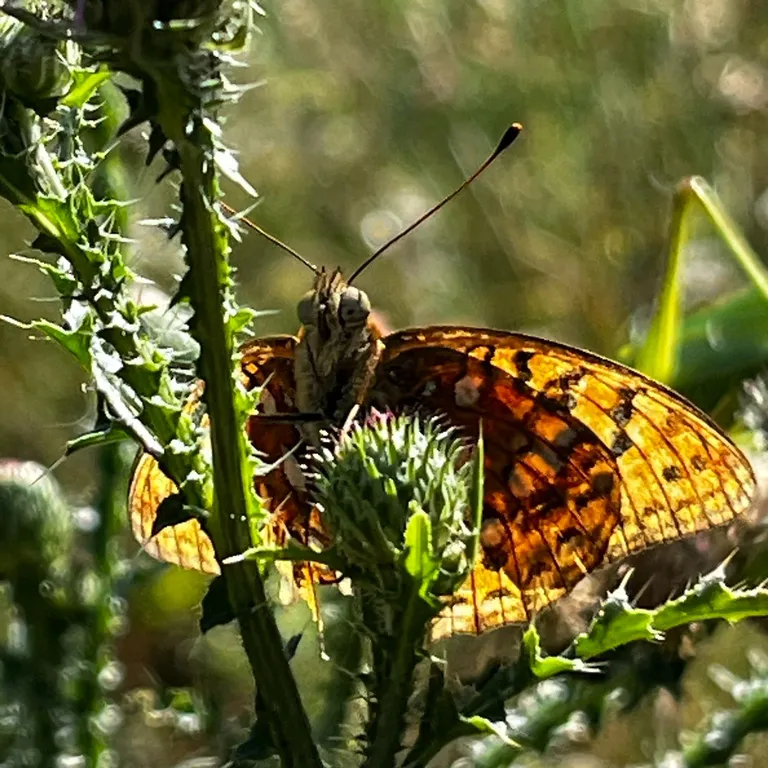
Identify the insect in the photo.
Fabriciana adippe
